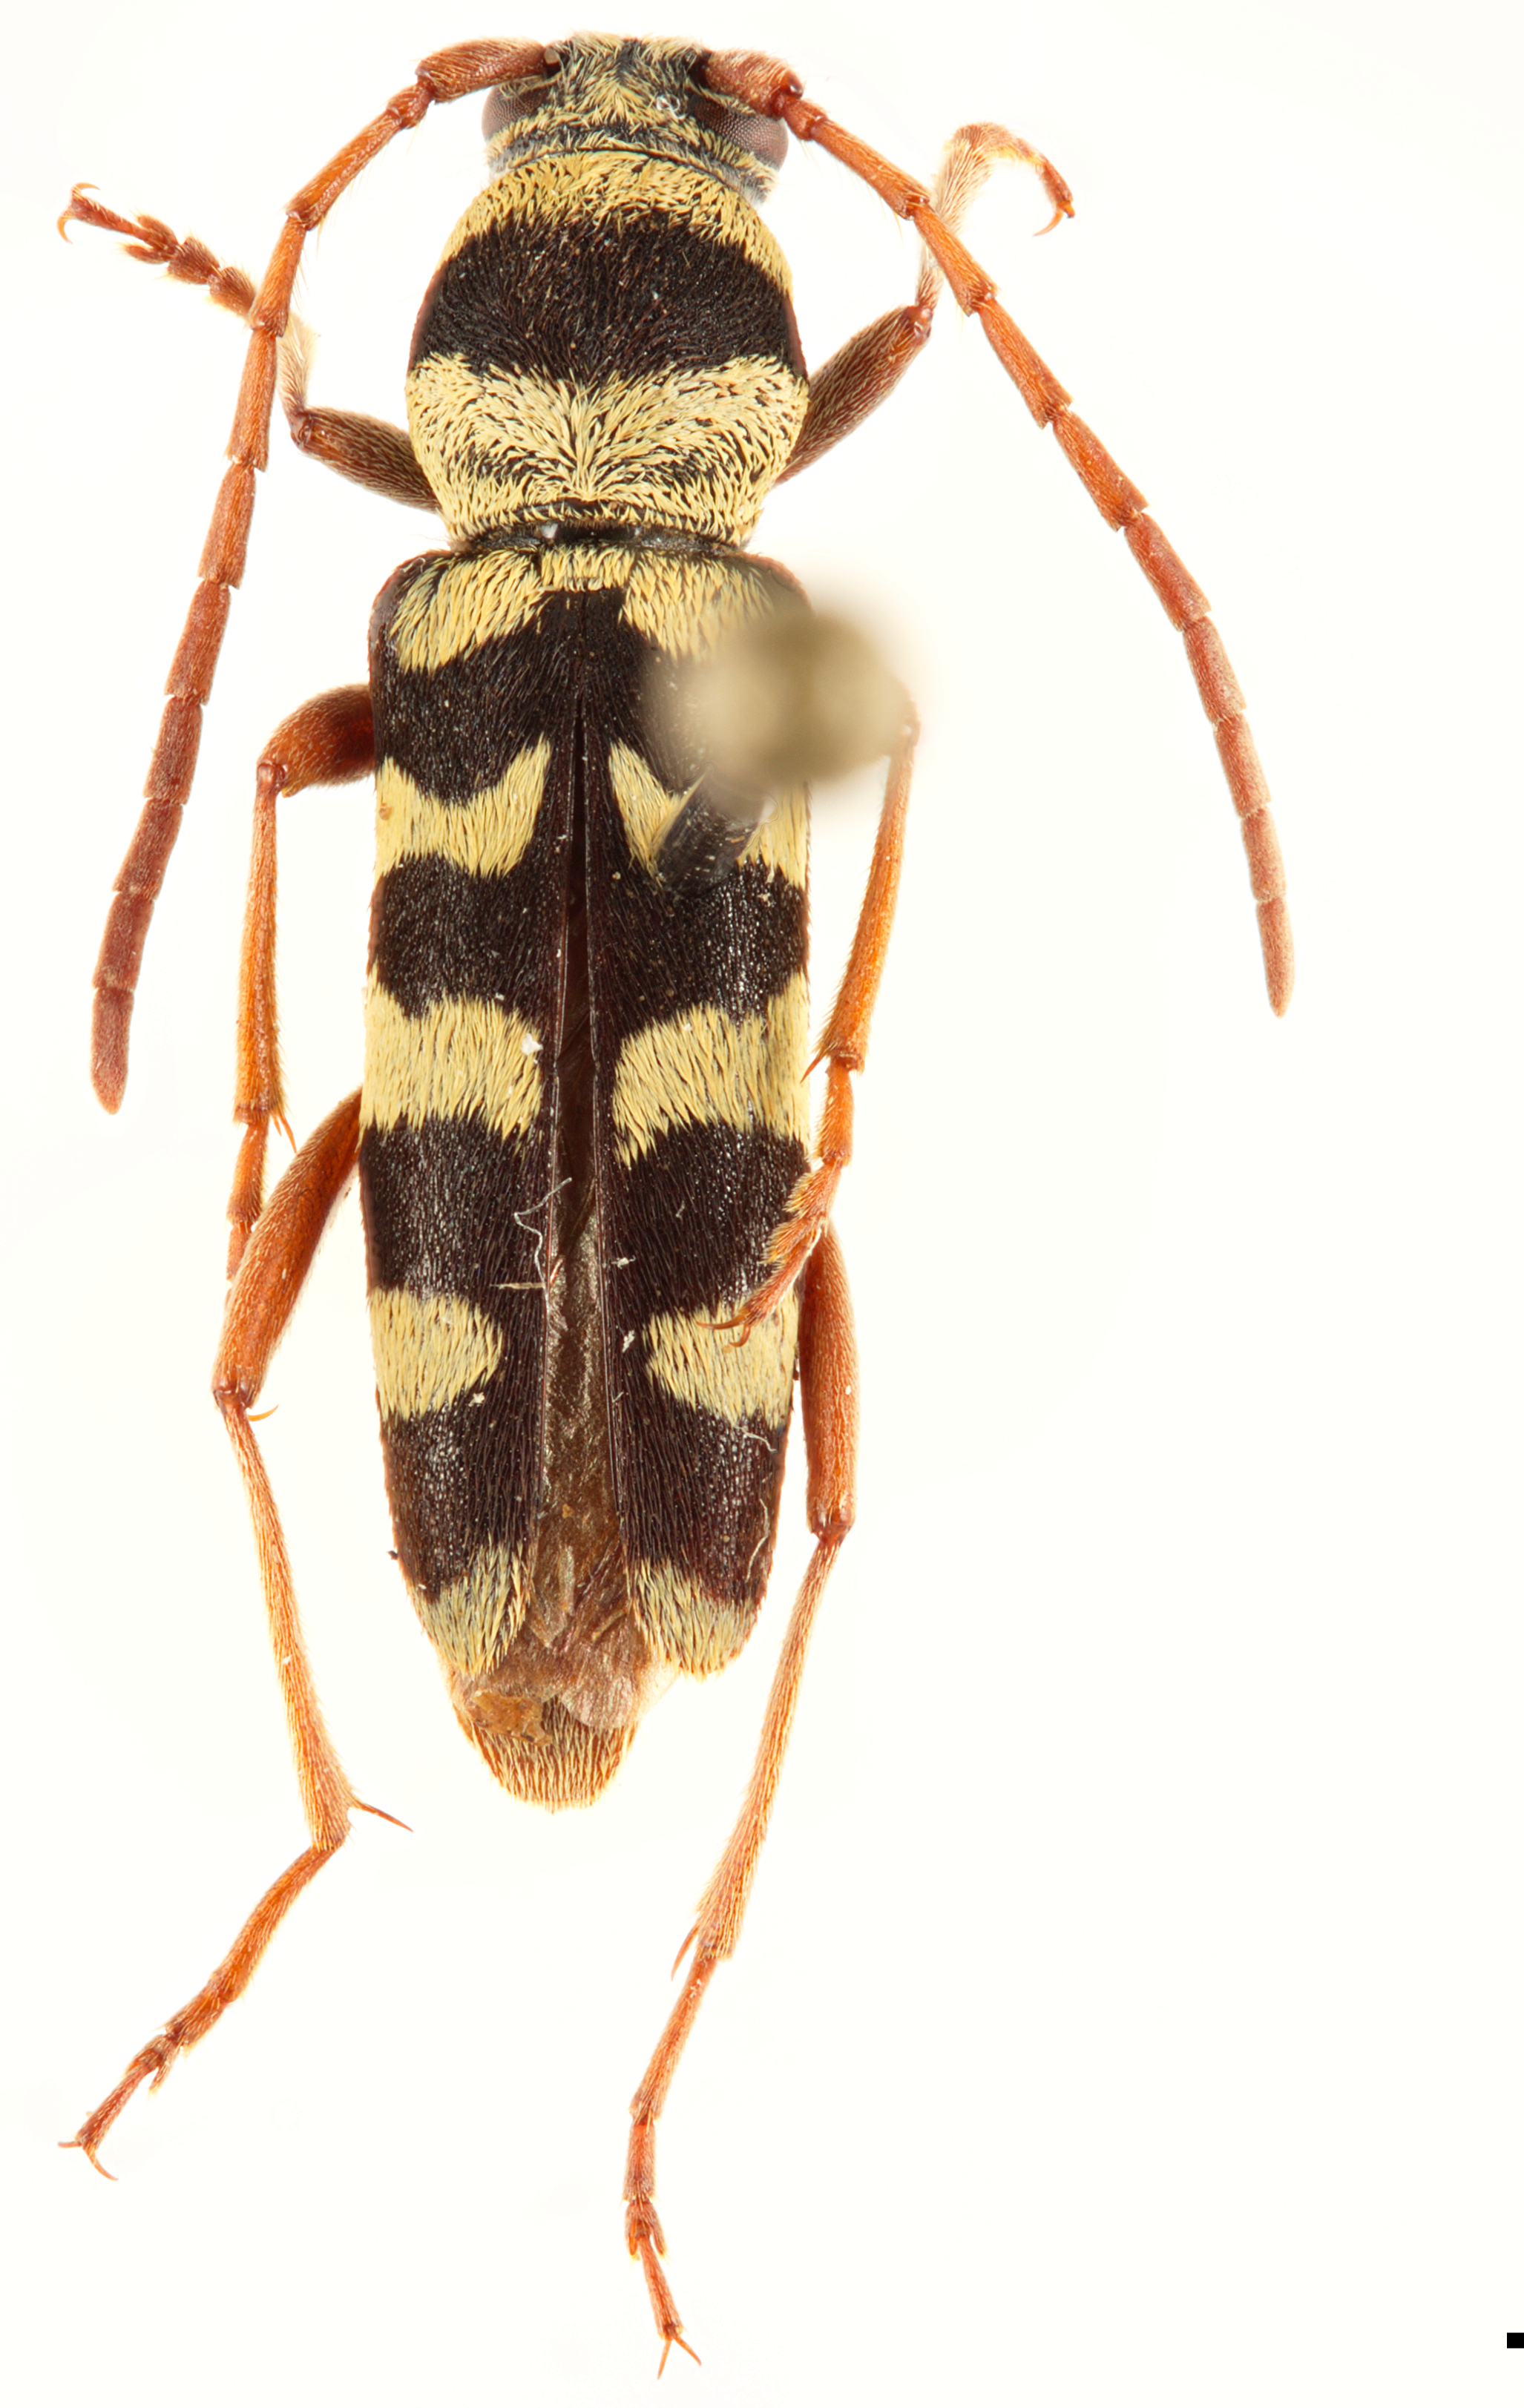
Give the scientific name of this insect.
Echinocerus floralis
